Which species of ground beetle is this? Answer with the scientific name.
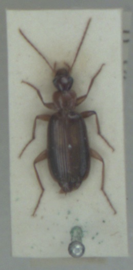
Dromius angustus
